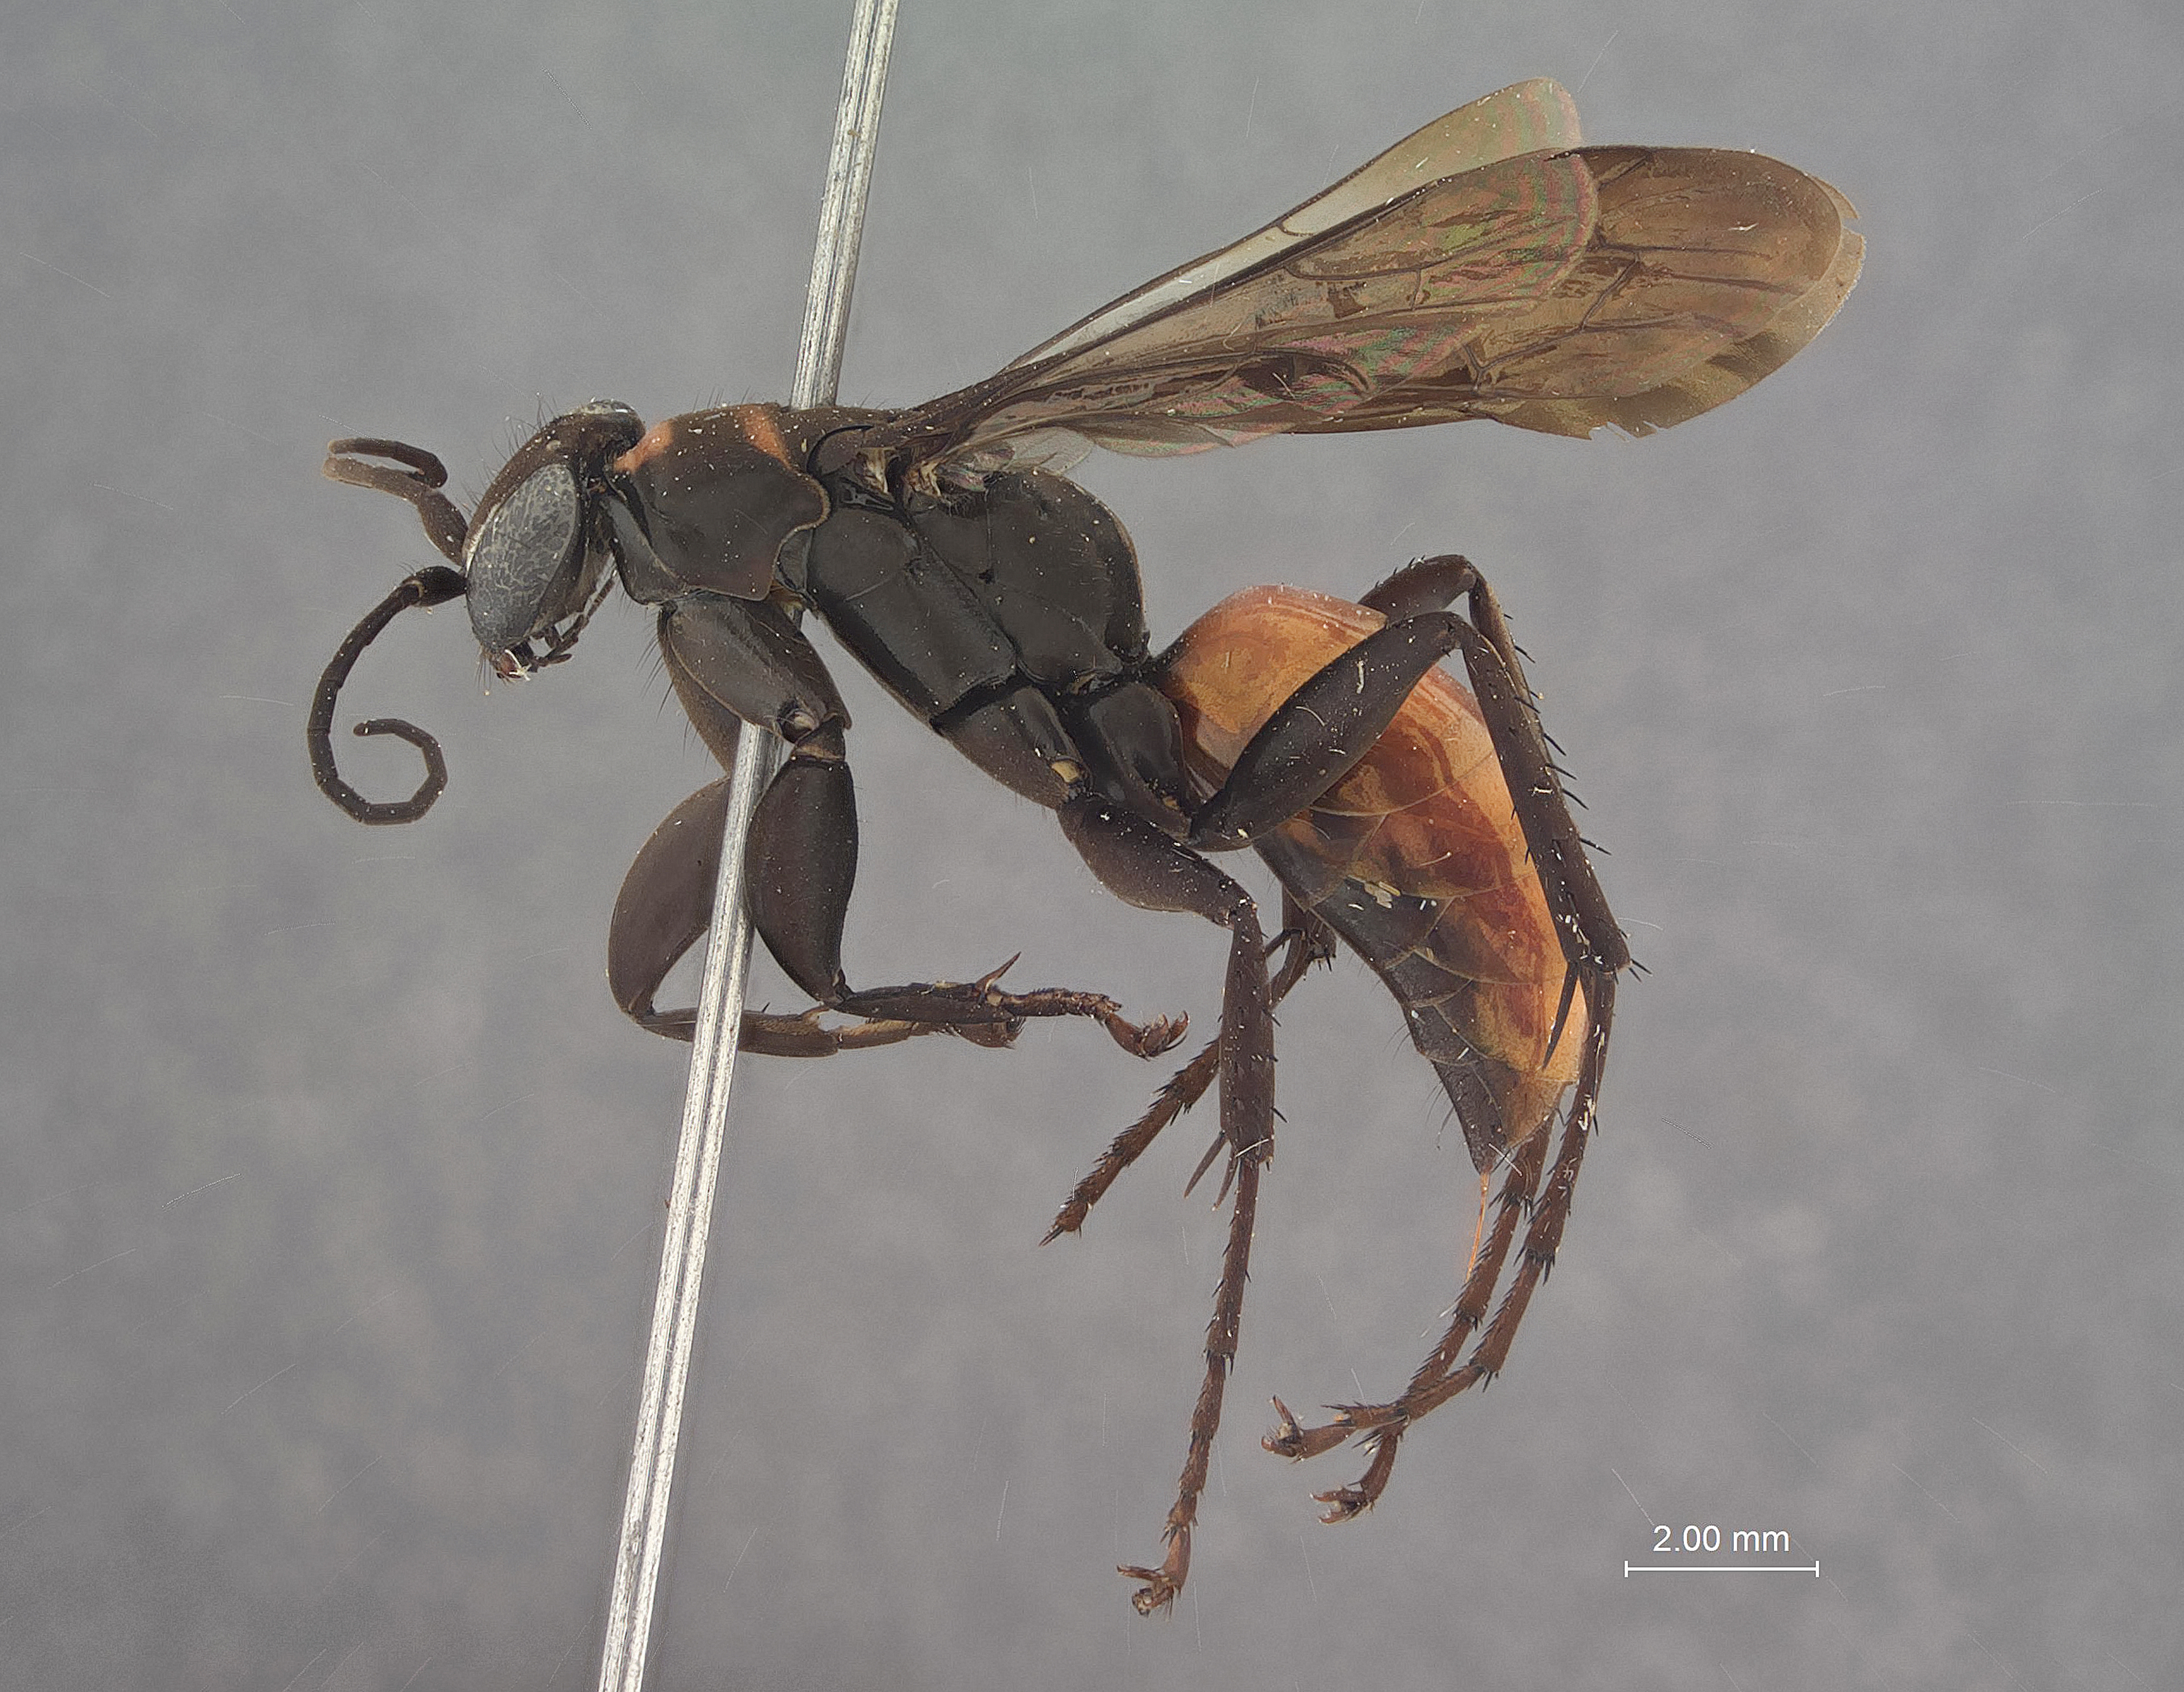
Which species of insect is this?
Aporus simulatrix
